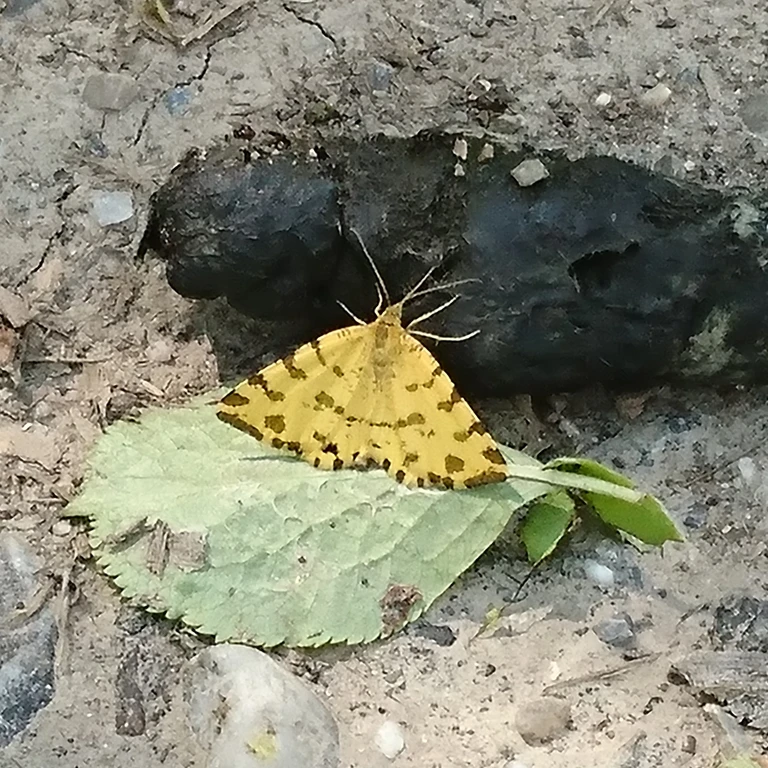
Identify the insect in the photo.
Pseudopanthera macularia
